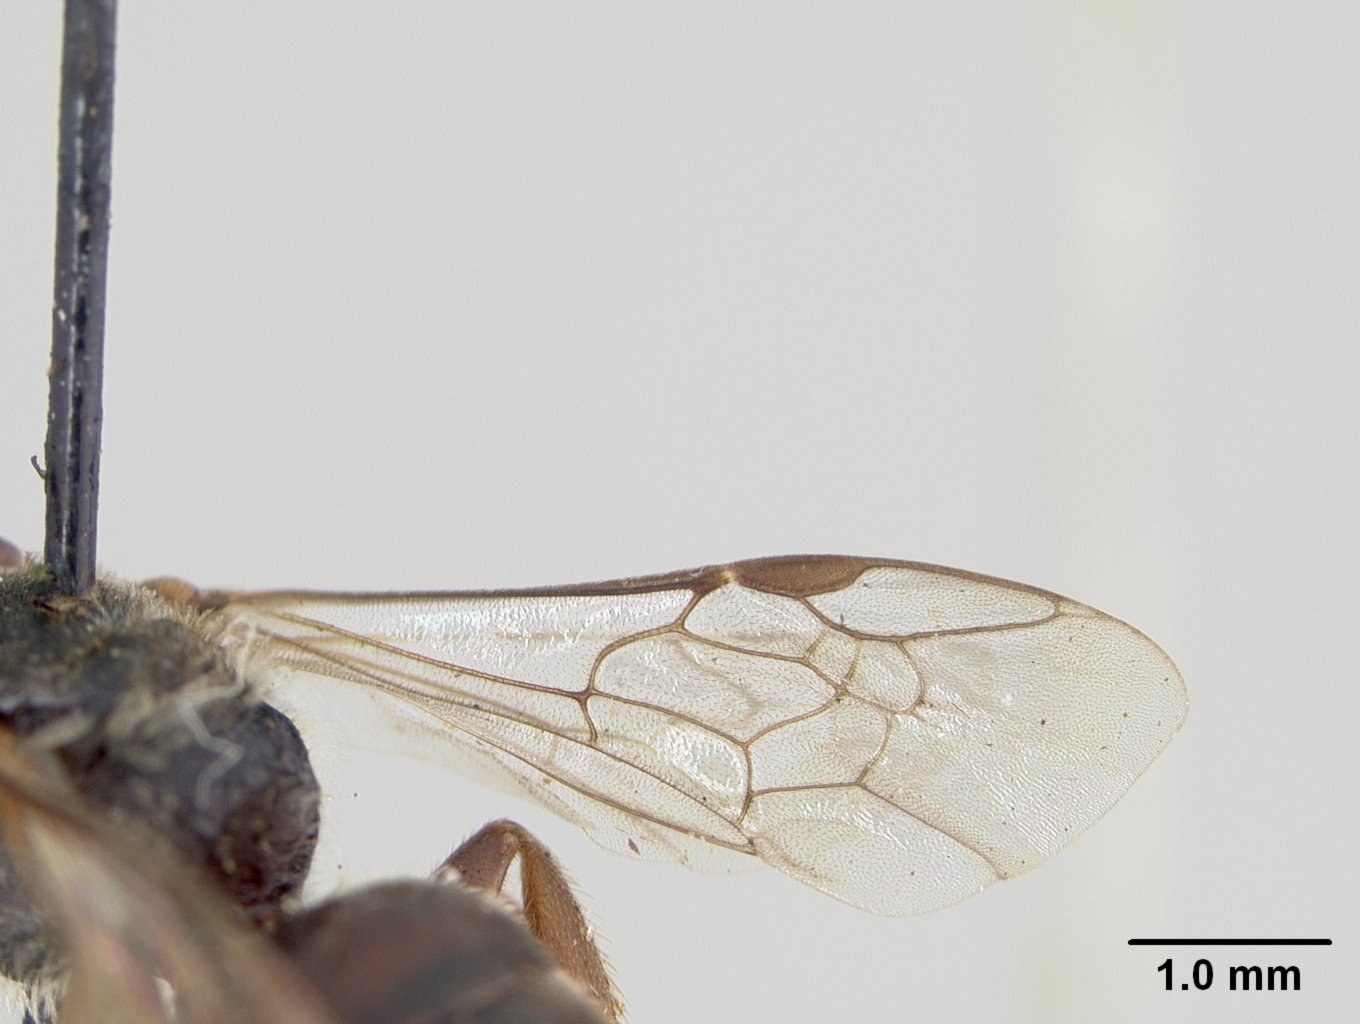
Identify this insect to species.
Halictus harveyi
